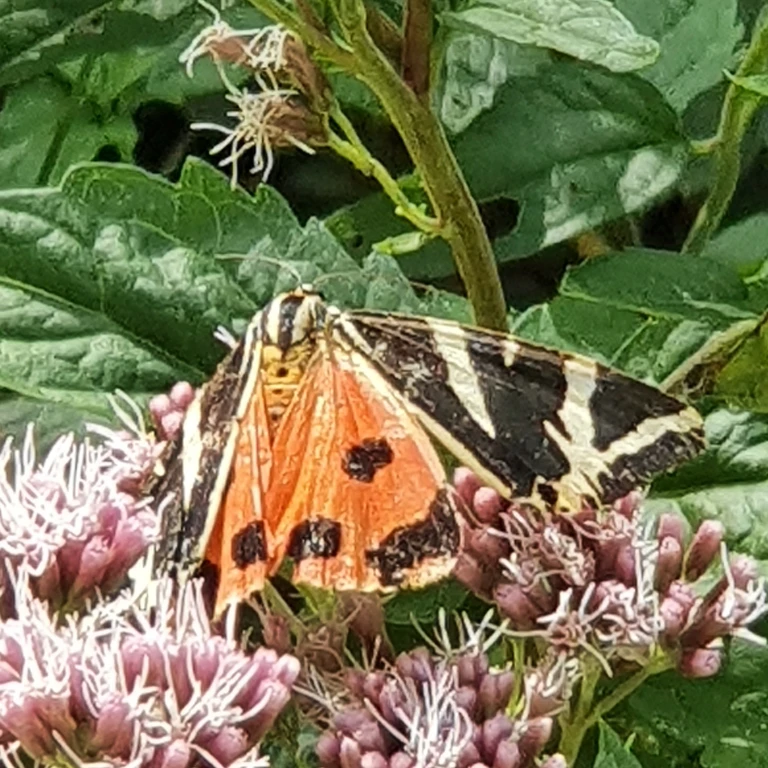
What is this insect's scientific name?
Euplagia quadripunctaria
